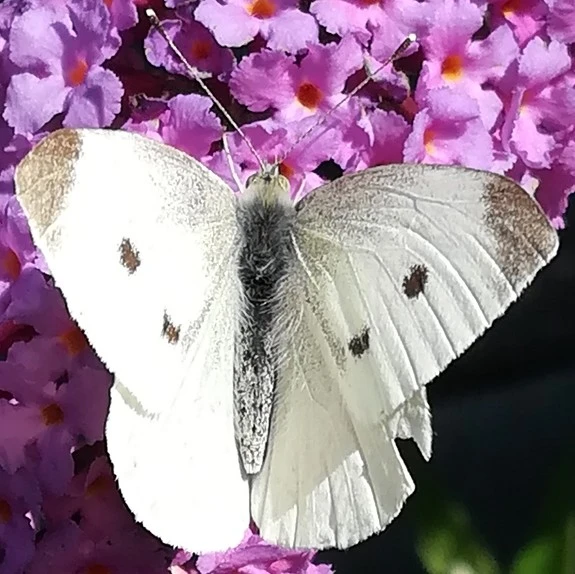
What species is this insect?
Pieris rapae
